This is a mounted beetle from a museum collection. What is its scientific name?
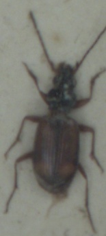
Bembidion saxatile
